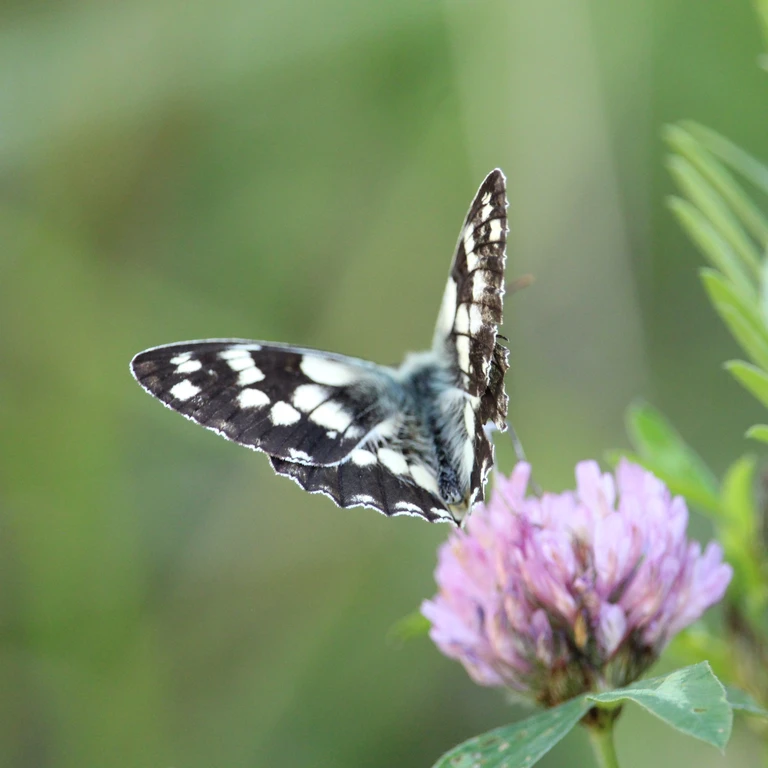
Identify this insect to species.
Melanargia galathea
